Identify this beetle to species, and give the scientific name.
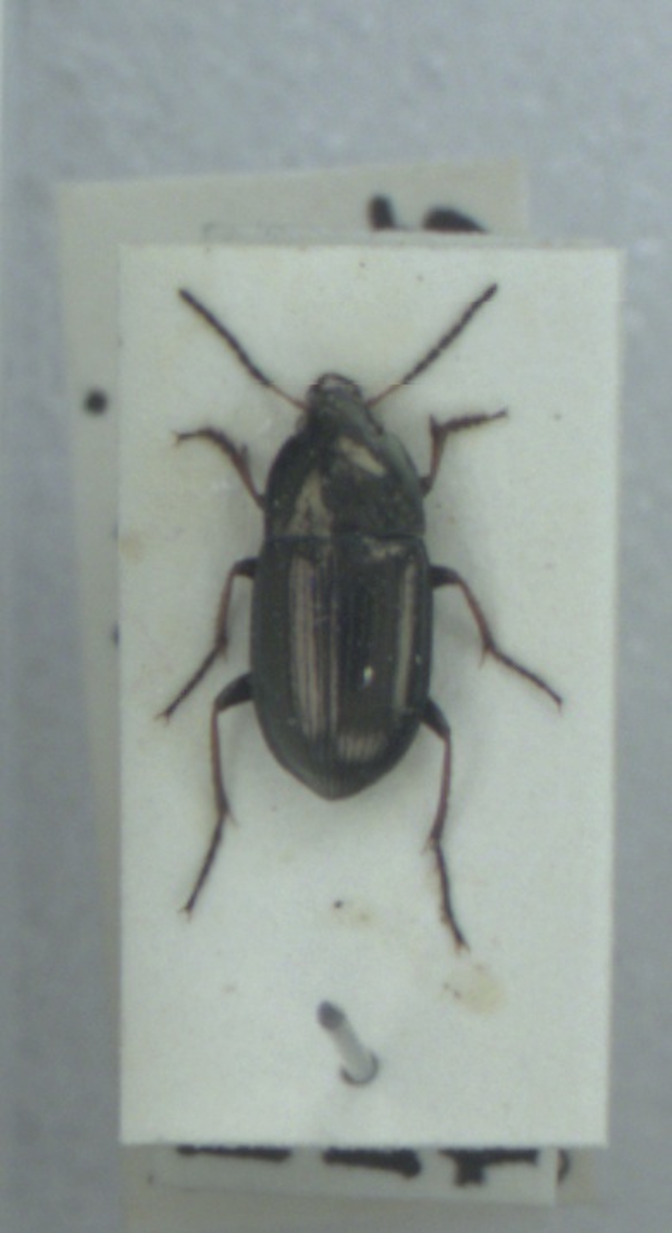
Amara plebeja
